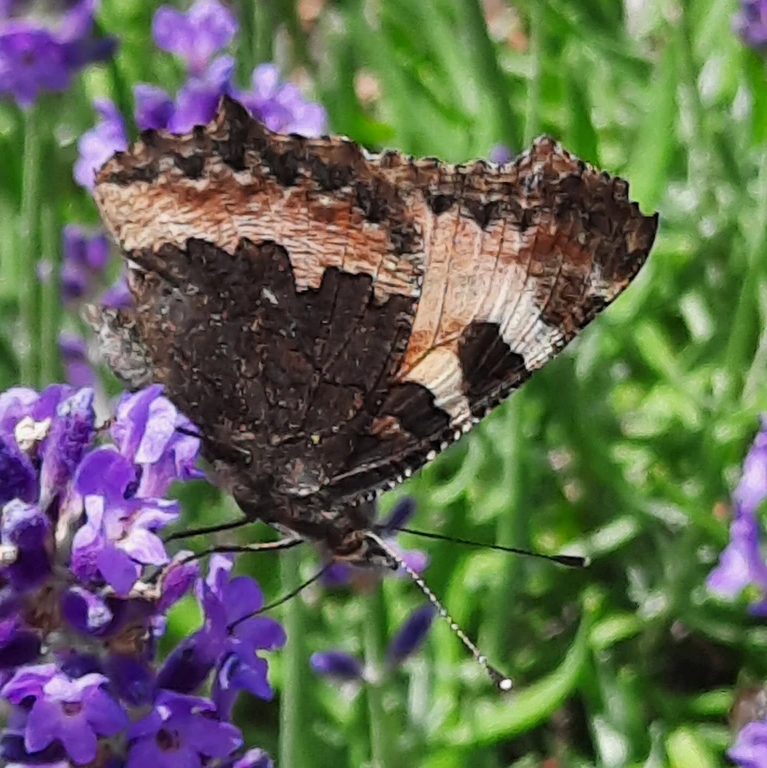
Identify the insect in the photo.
Aglais urticae
